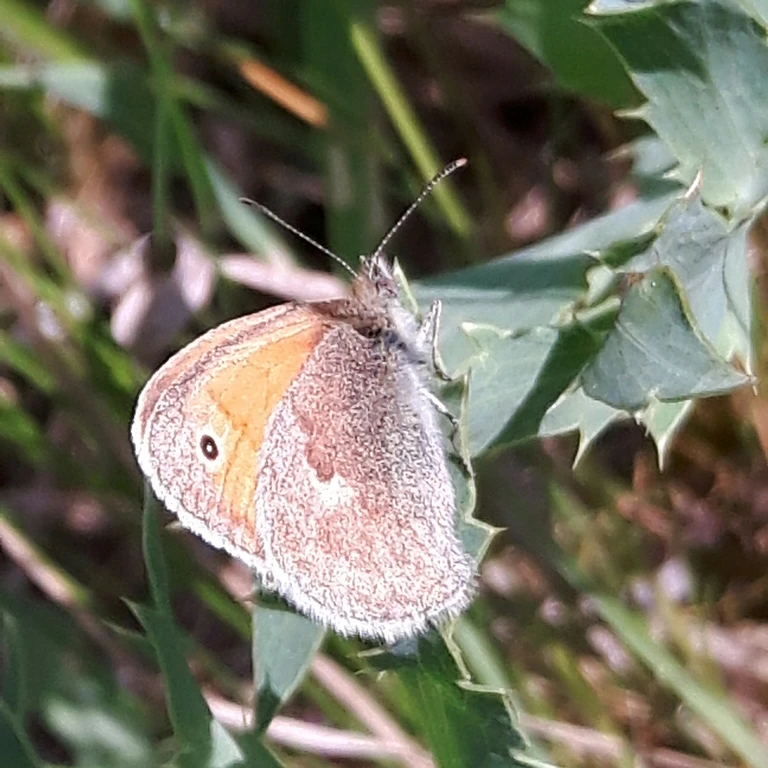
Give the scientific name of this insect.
Coenonympha pamphilus
